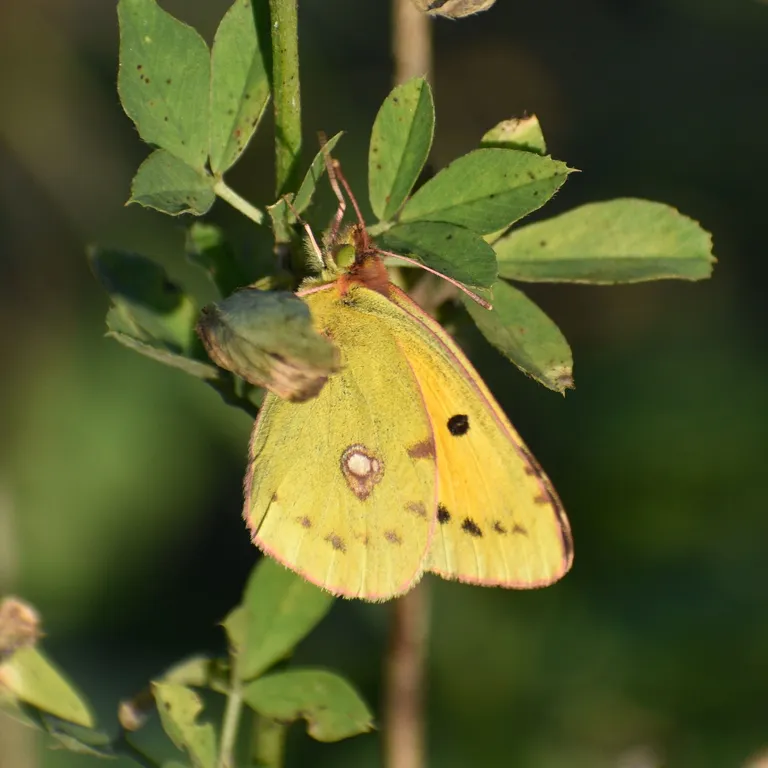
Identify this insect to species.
Colias croceus
